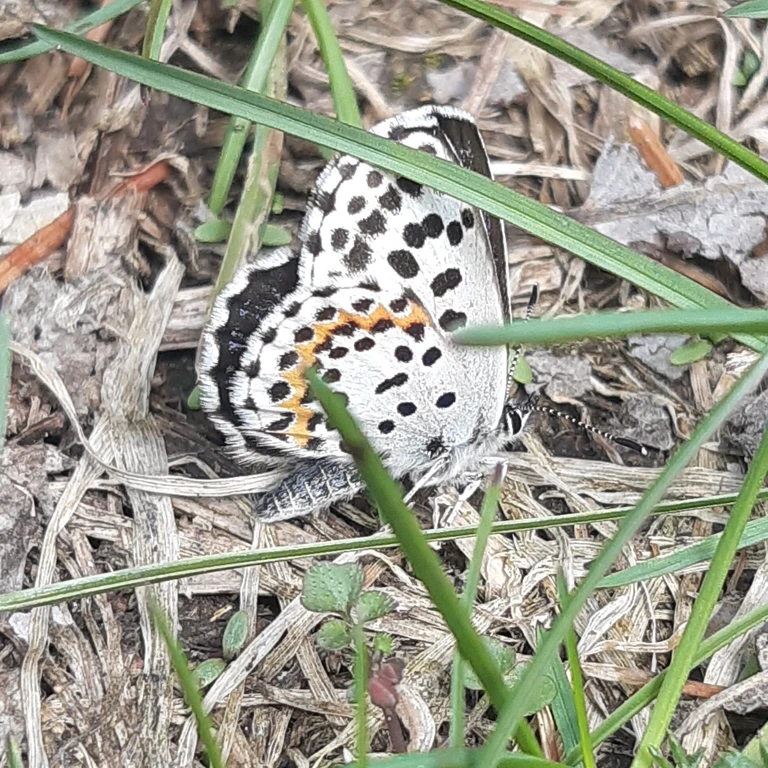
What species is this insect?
Scolitantides orion
